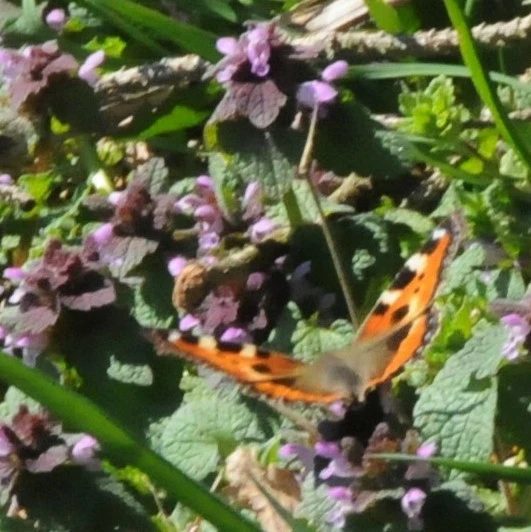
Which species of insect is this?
Aglais urticae
